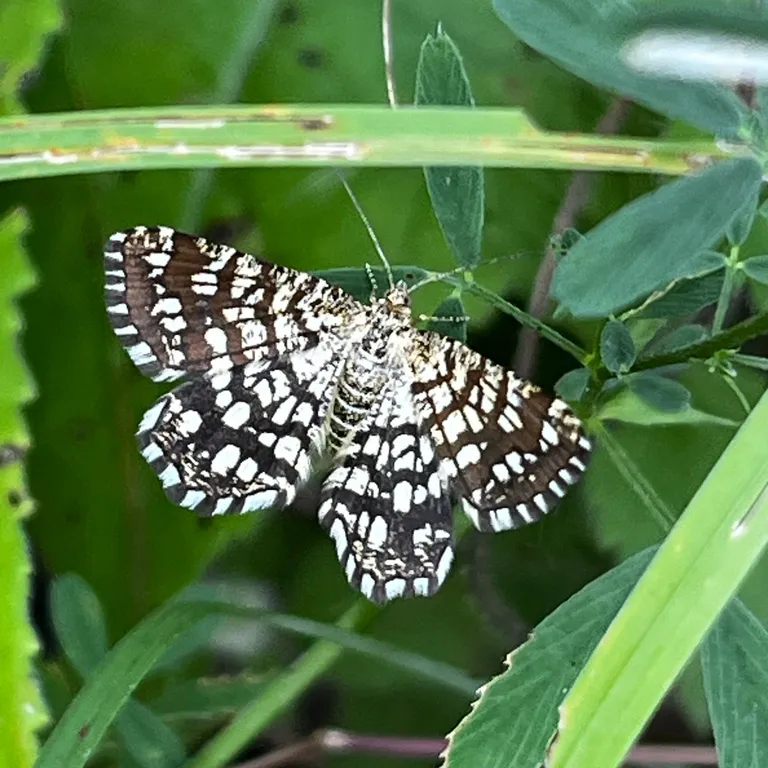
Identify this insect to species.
Chiasmia clathrata
